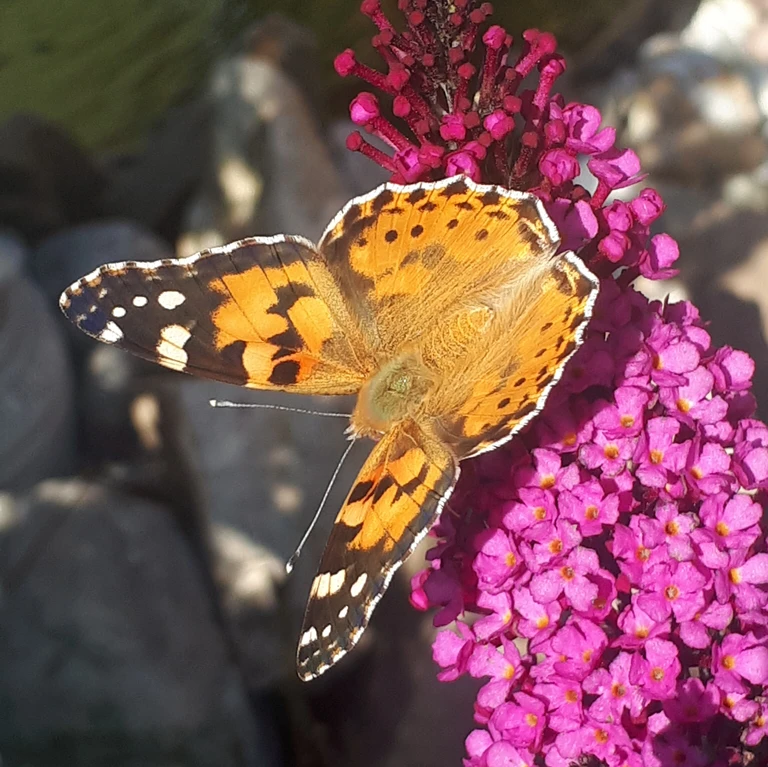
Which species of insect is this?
Vanessa cardui
